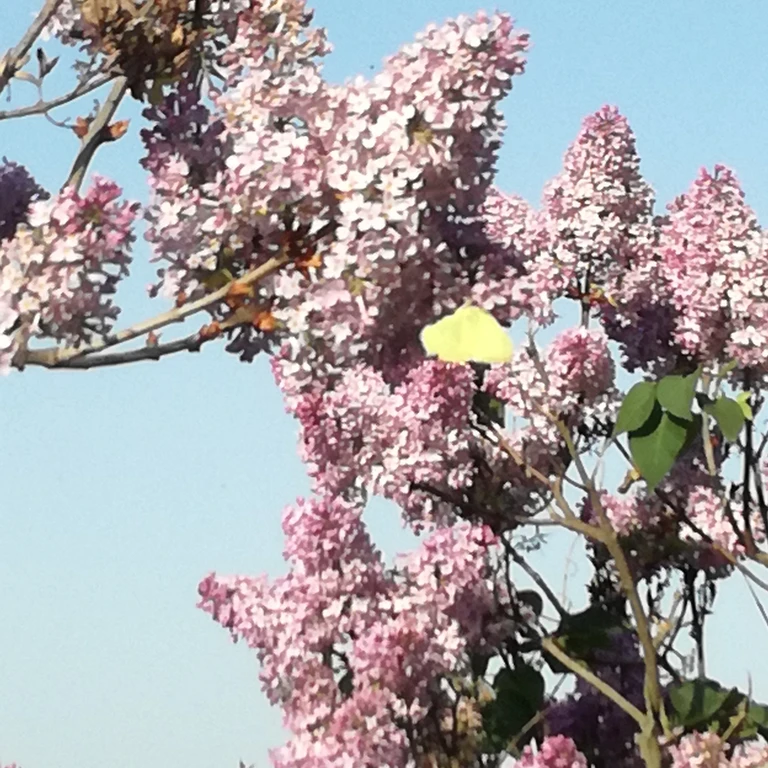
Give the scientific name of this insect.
Gonepteryx rhamni
